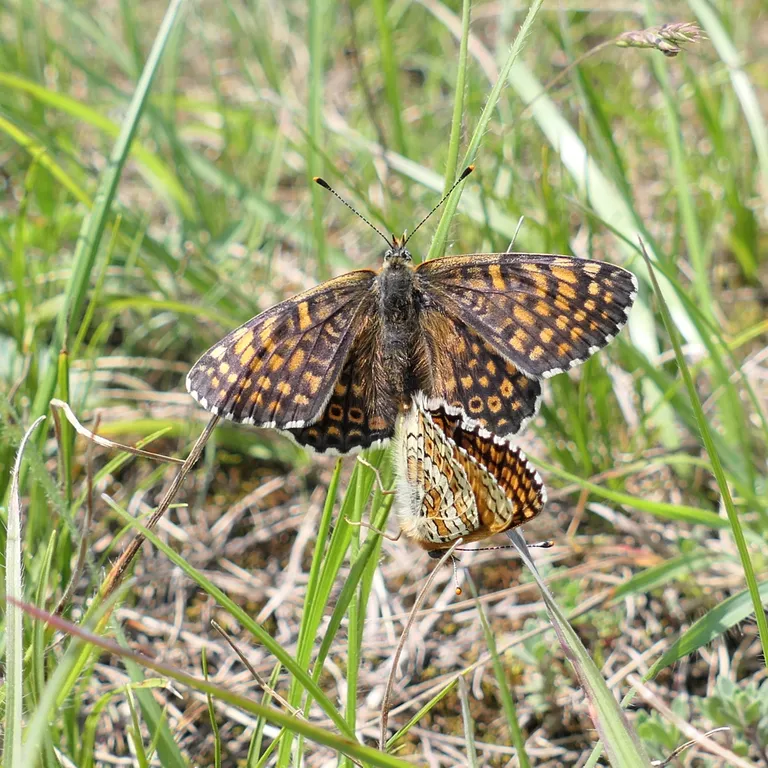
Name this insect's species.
Melitaea cinxia
